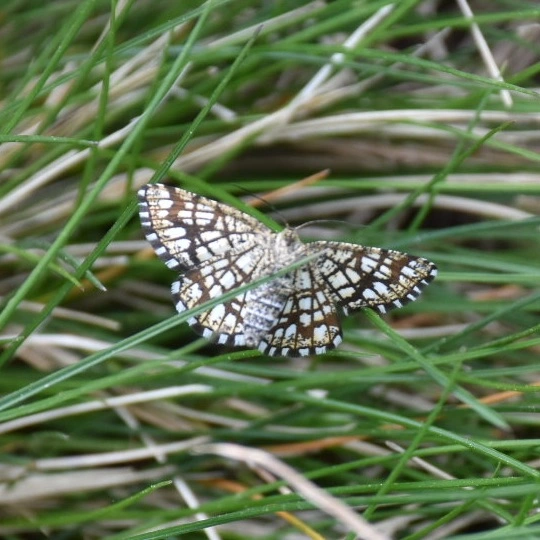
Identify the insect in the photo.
Chiasmia clathrata
